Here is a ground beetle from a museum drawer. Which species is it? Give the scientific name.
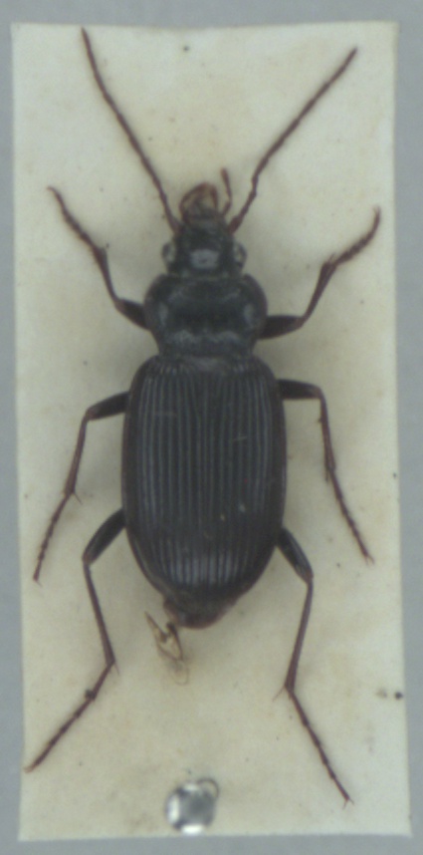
Nebria brevicollis
